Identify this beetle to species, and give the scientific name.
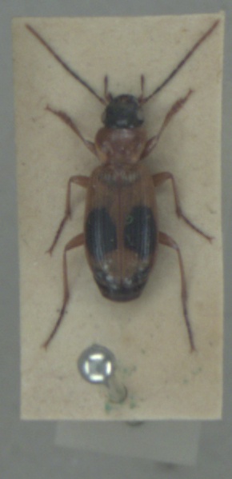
Badister unipustulatus
